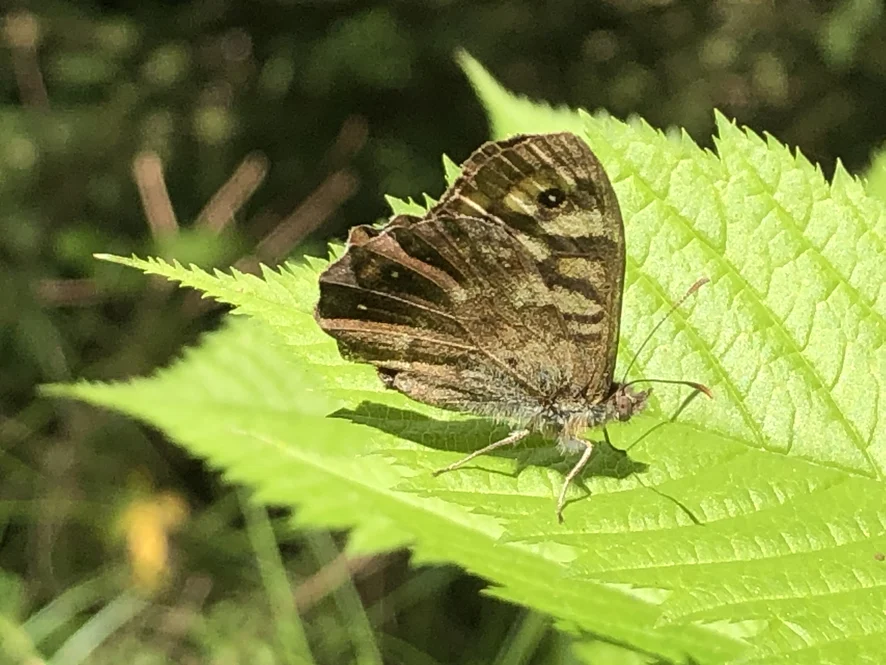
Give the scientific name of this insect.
Pararge aegeria
